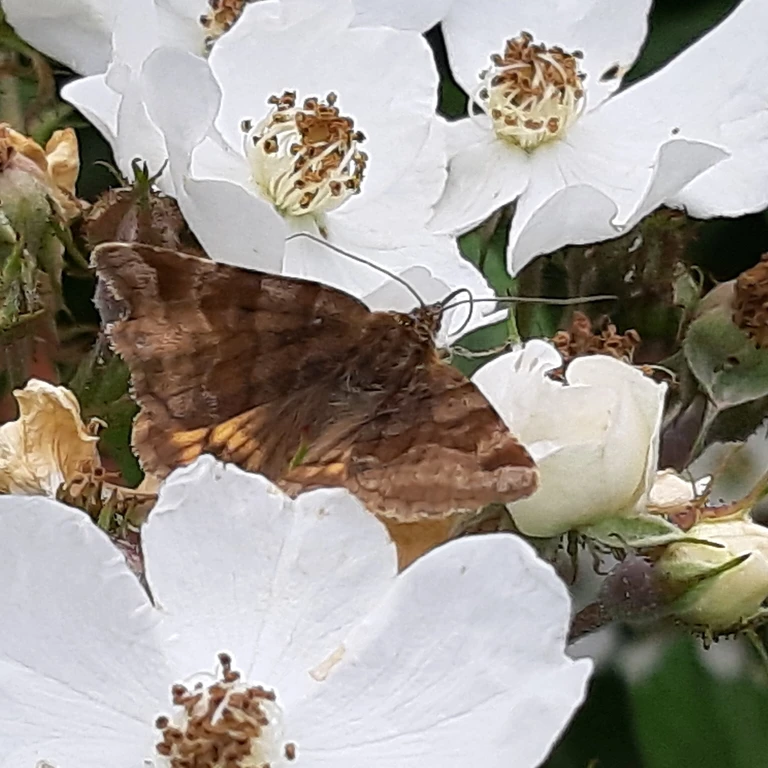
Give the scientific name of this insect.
Euclidia glyphica
